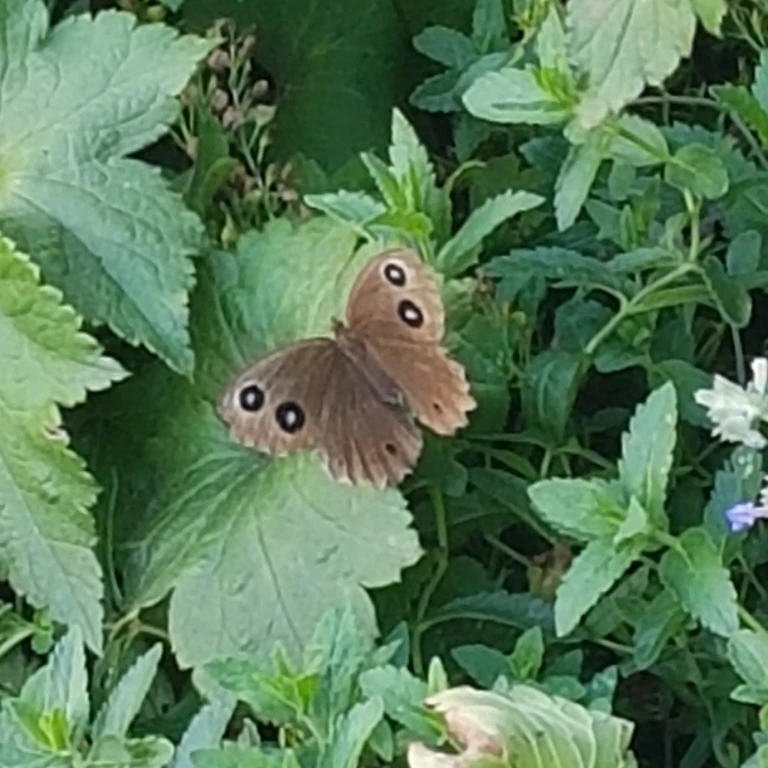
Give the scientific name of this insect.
Minois dryas
